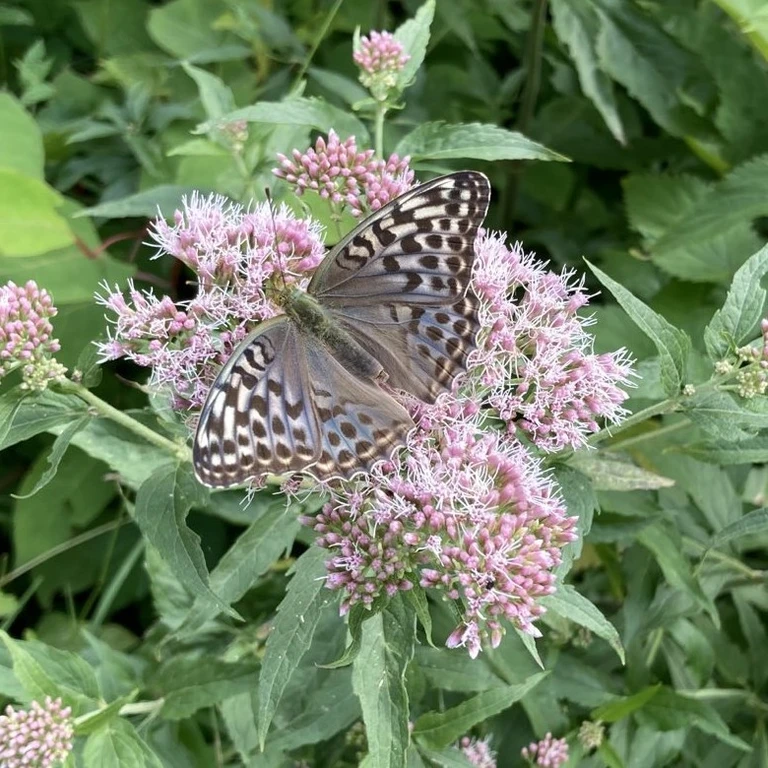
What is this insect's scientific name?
Argynnis paphia
